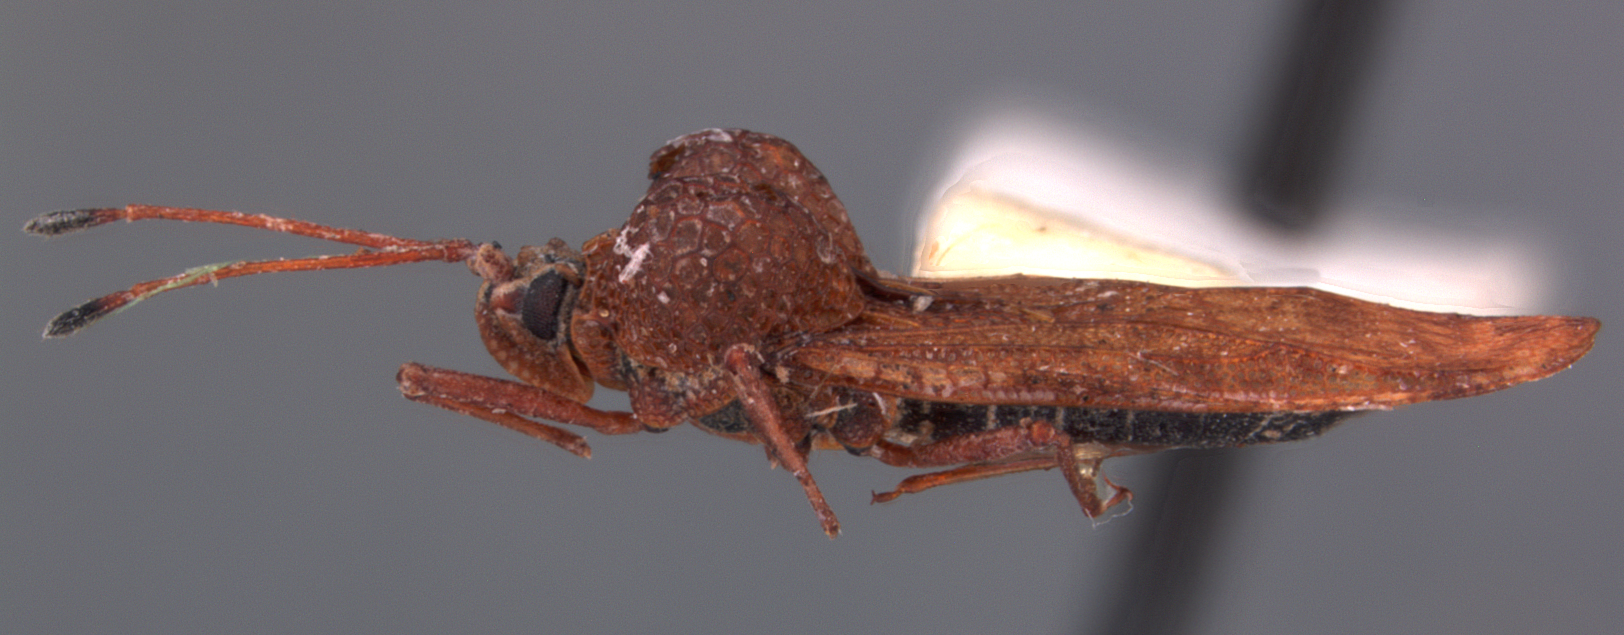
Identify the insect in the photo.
Penottus verdicus
